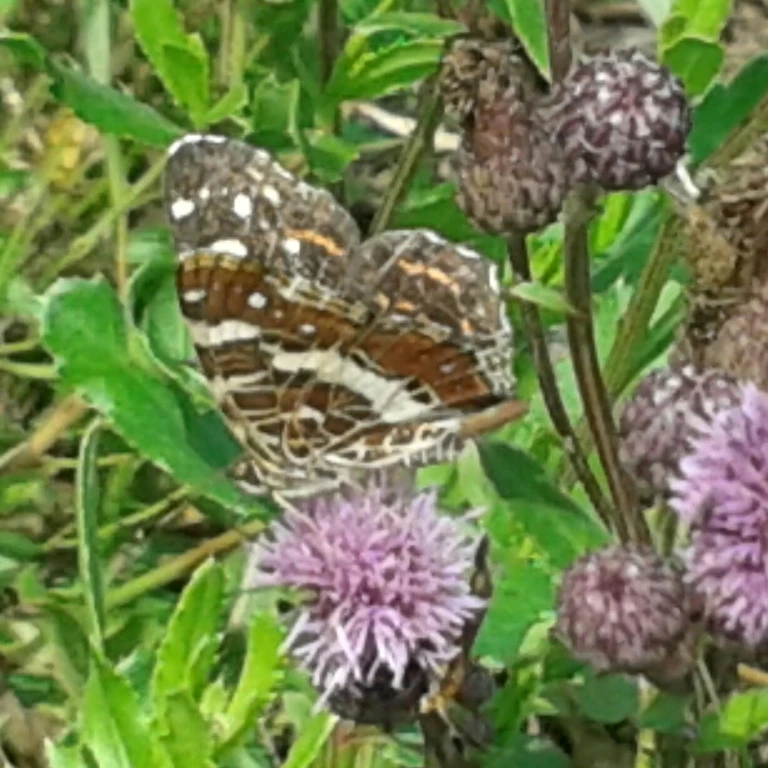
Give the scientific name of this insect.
Araschnia levana
